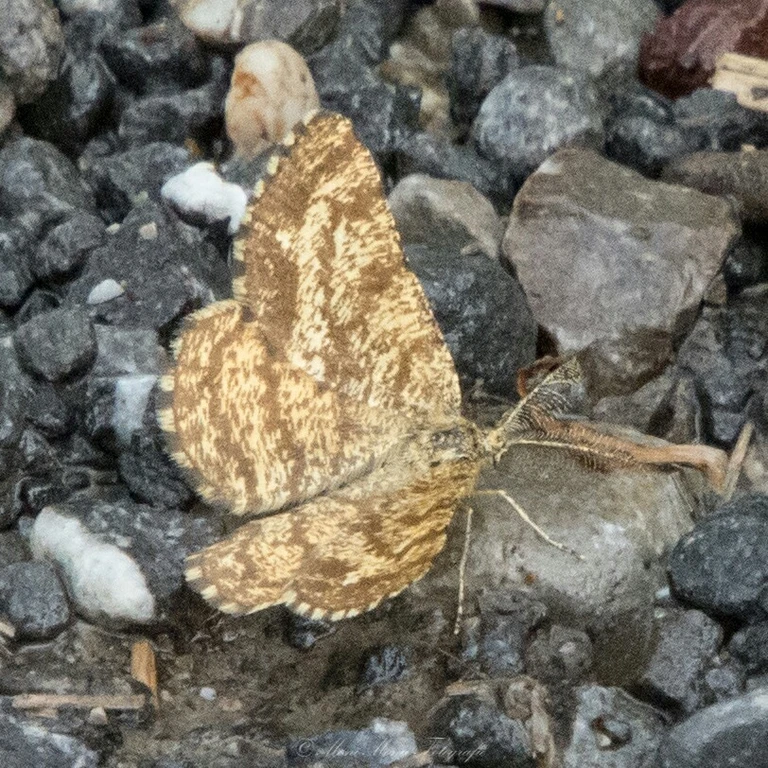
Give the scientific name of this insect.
Ematurga atomaria
